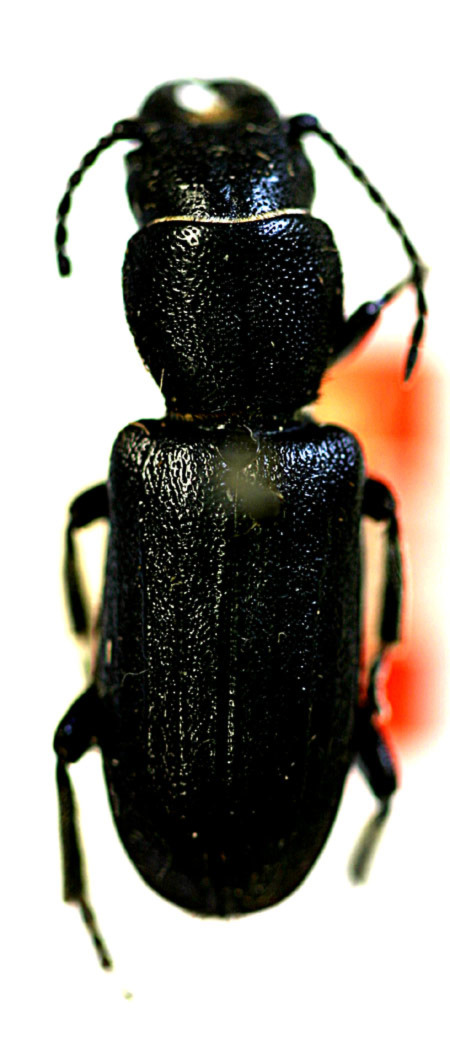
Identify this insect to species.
Neospondylis mexicanus (also Spondylis erebea)
